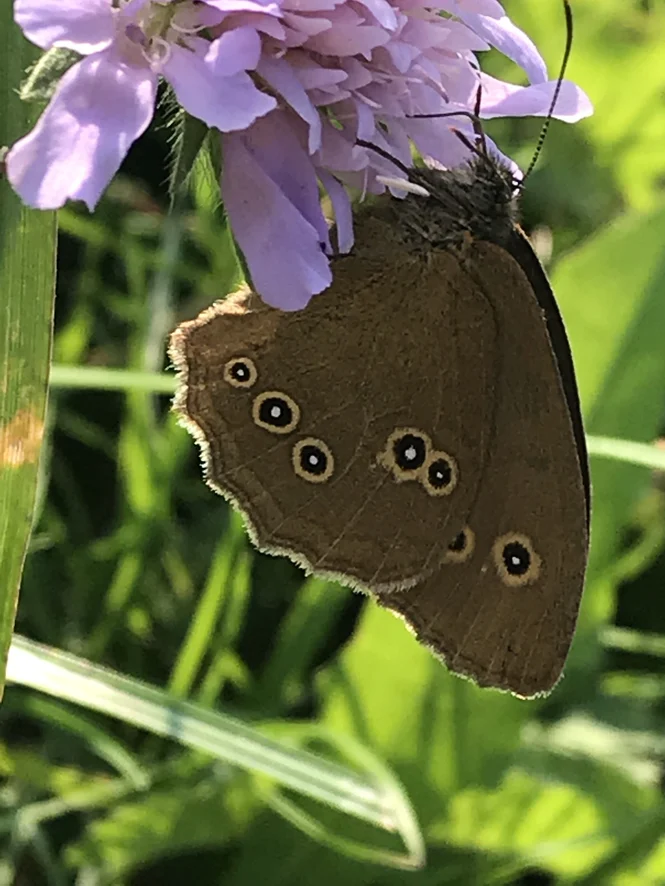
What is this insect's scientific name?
Aphantopus hyperantus
